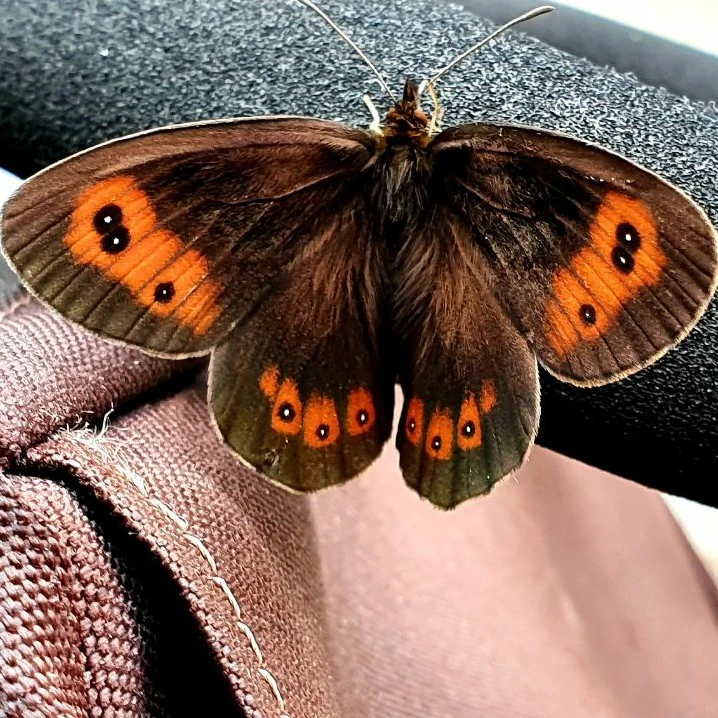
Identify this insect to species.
Erebia aethiops
